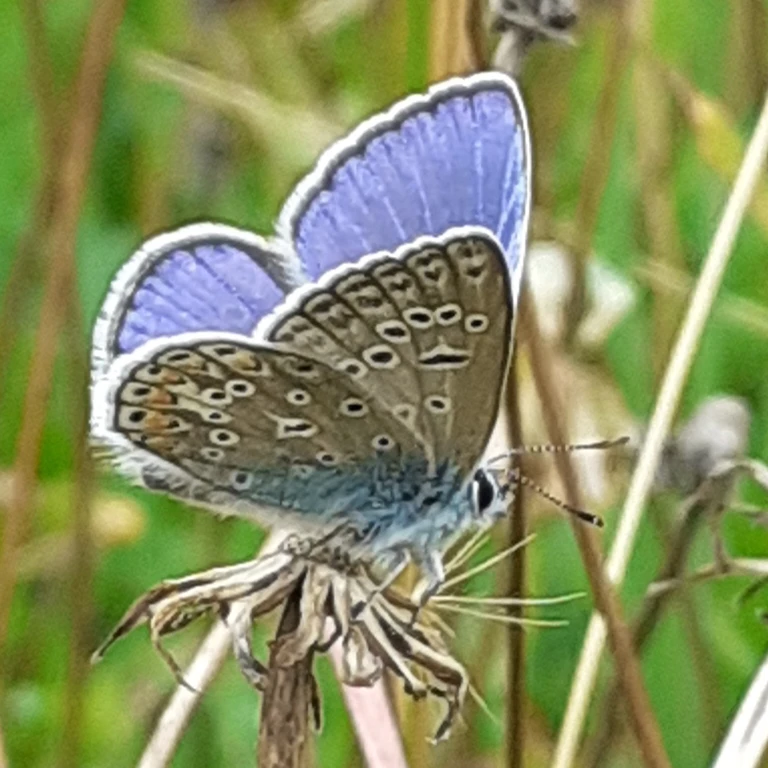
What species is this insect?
Polyommatus icarus
